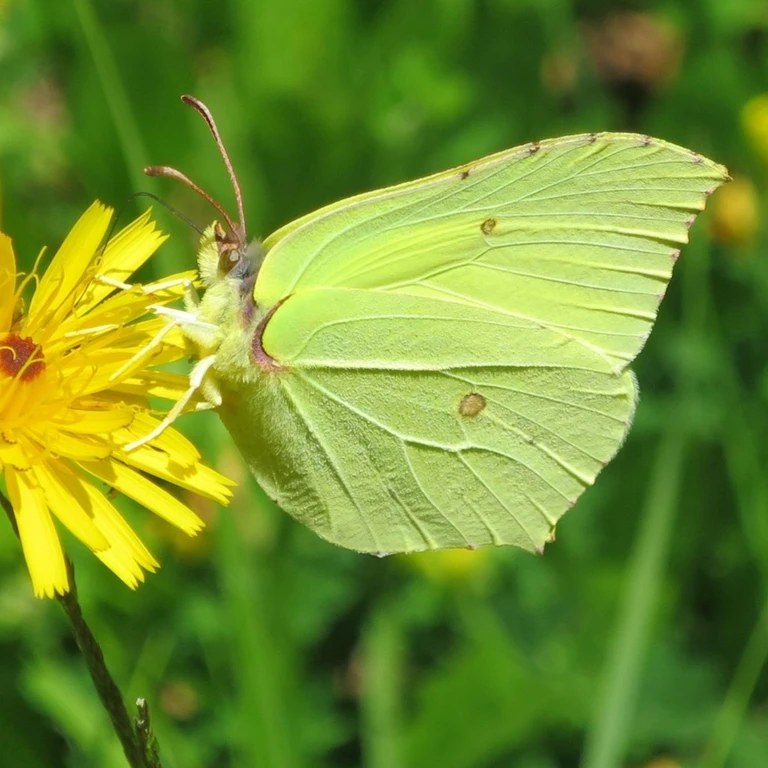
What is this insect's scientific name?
Gonepteryx rhamni
